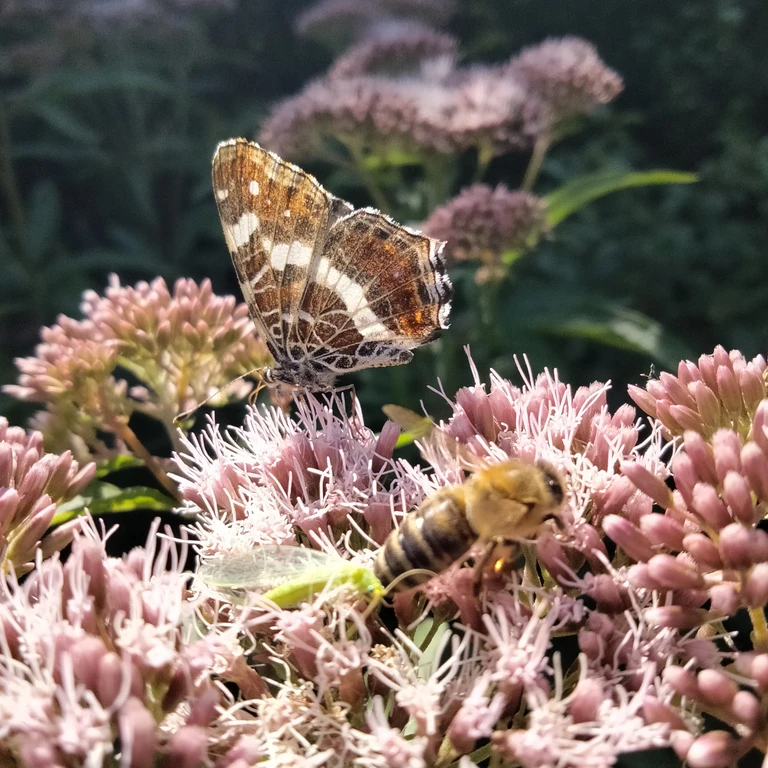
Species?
Araschnia levana
